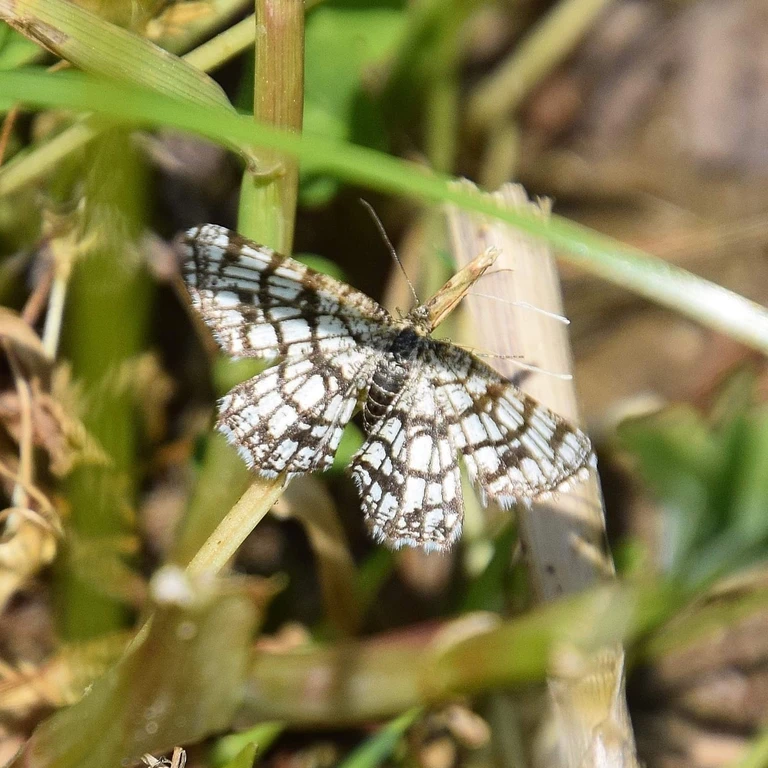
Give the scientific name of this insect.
Chiasmia clathrata
